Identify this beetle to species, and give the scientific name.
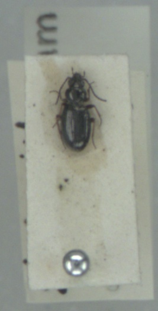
Bembidion lampros
